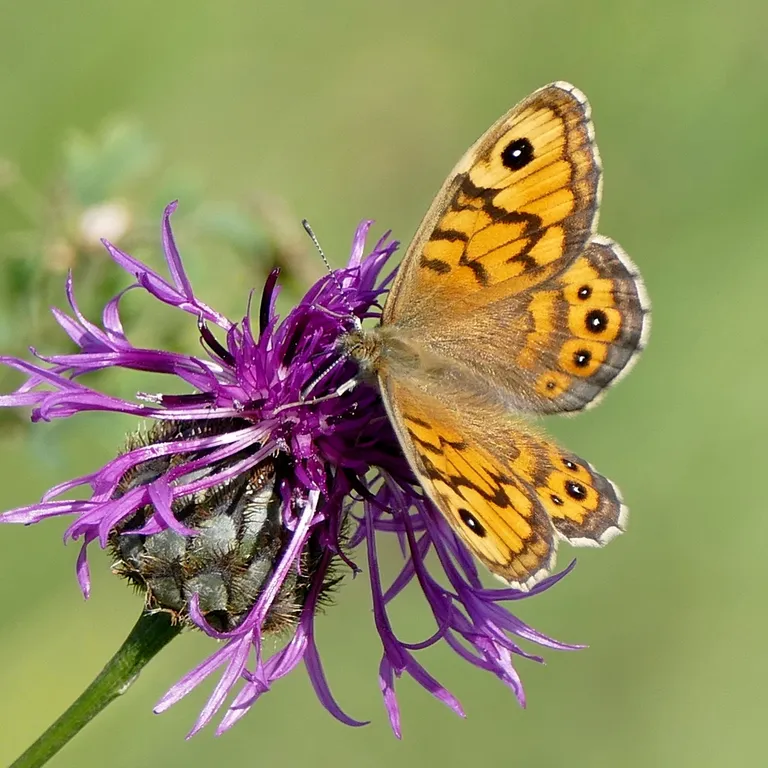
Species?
Lasiommata megera (also Pararge megera)
